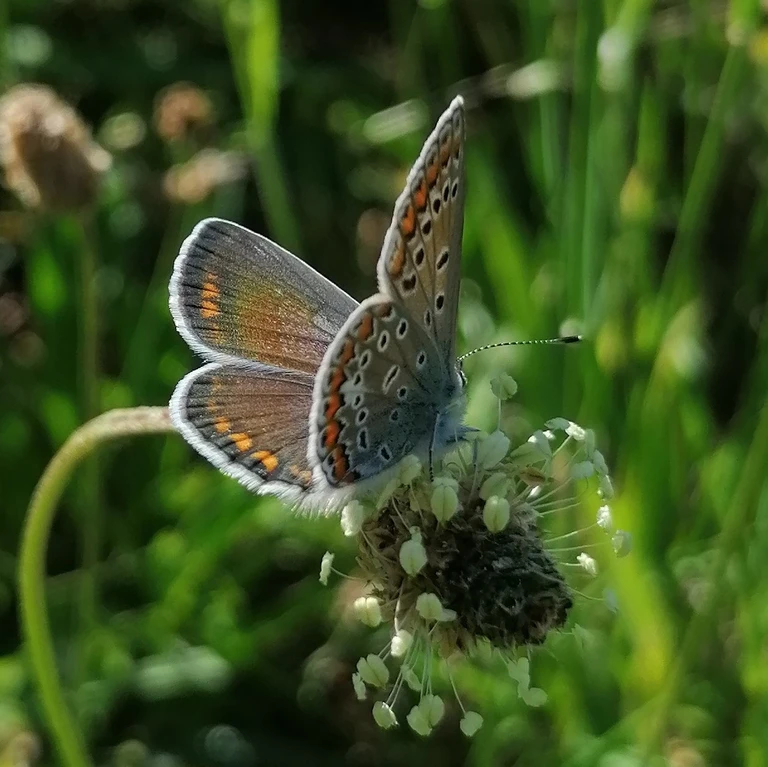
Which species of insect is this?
Polyommatus icarus
